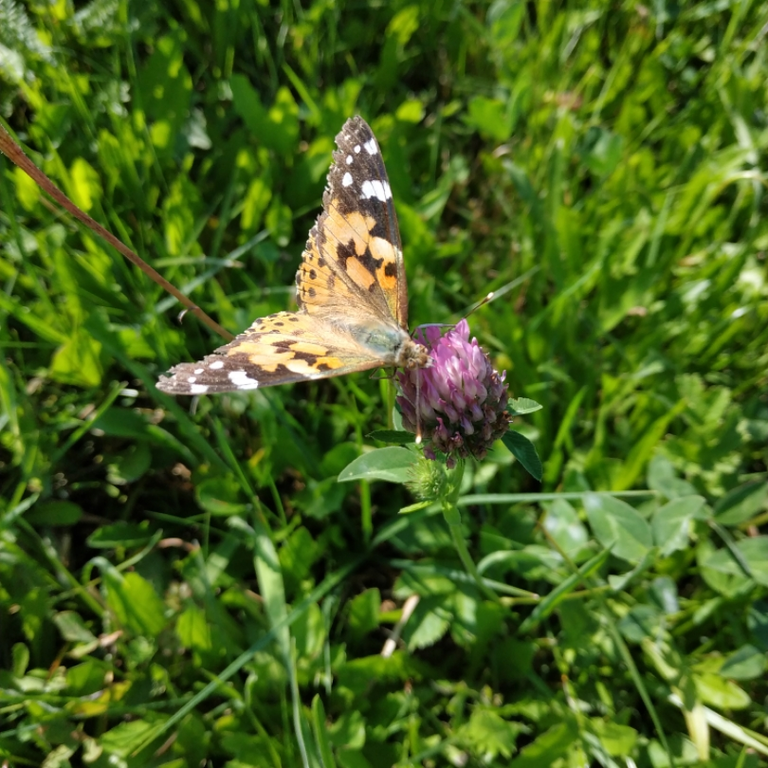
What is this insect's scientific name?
Vanessa cardui
